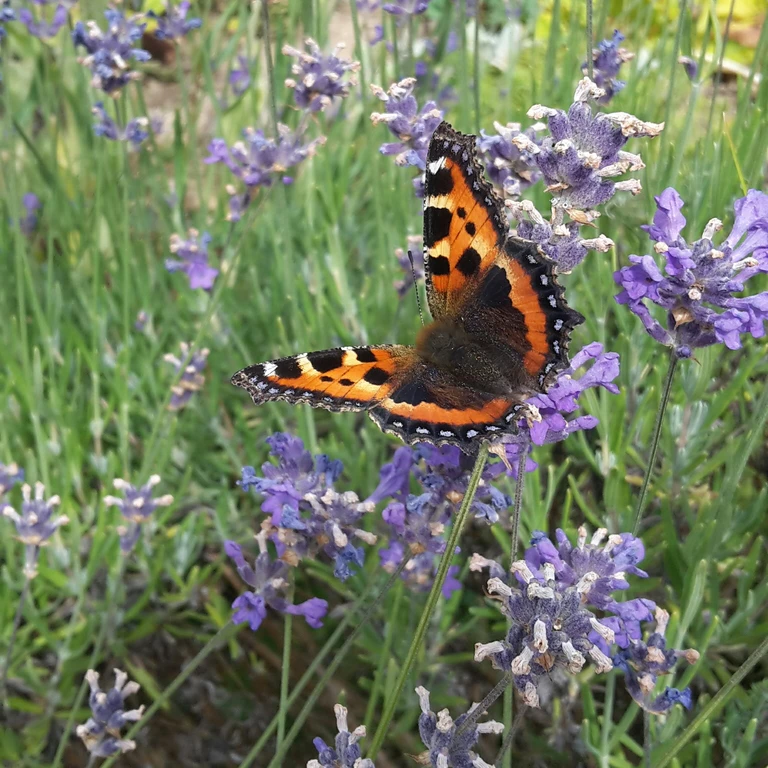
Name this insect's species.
Aglais urticae
